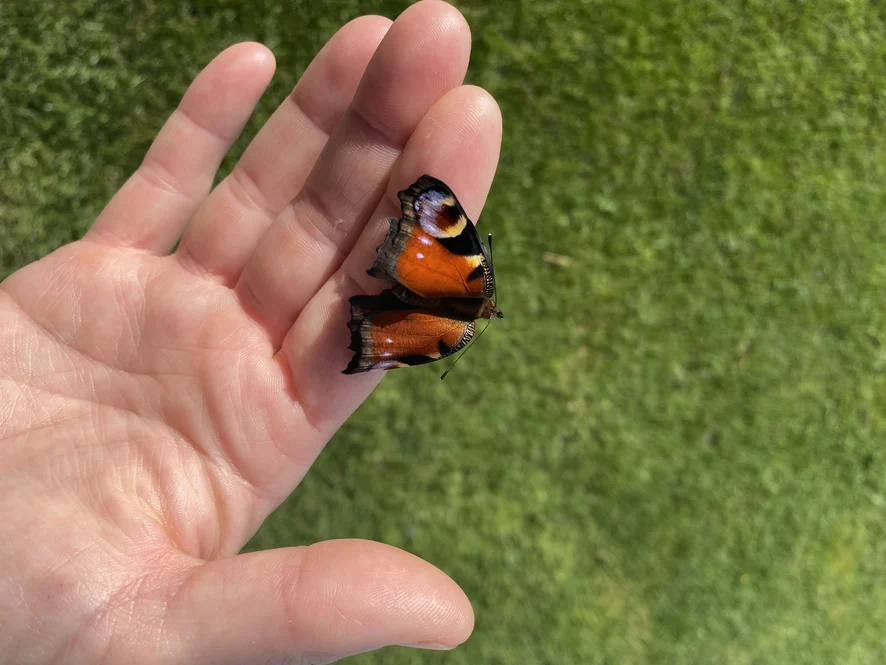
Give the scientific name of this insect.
Aglais io
